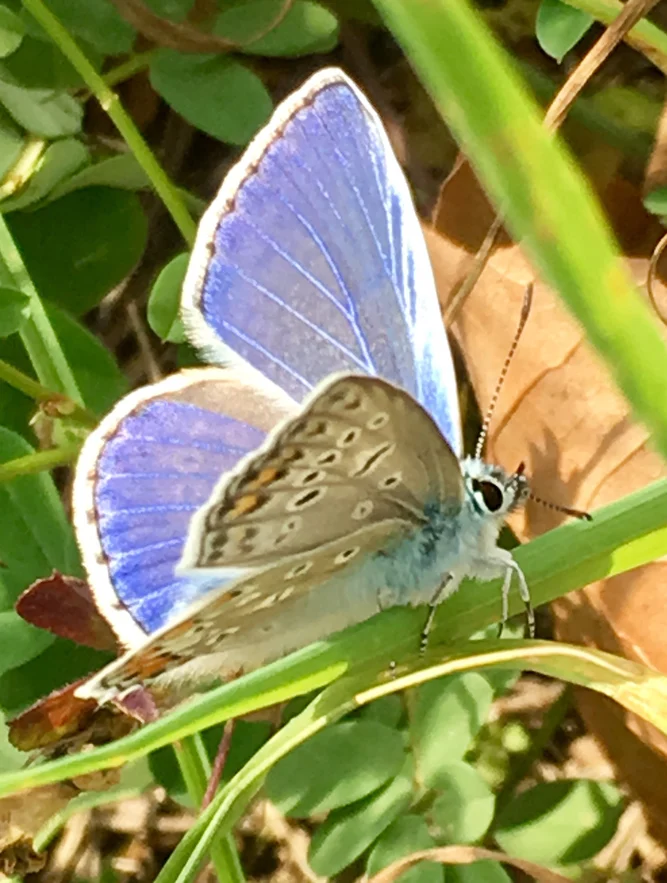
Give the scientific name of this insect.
Polyommatus icarus
